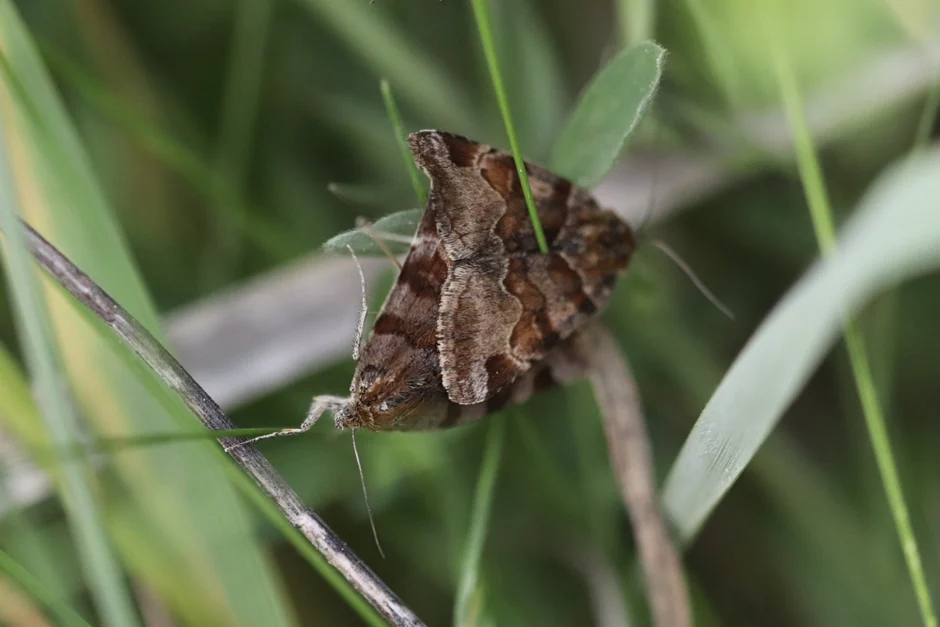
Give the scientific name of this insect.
Euclidia glyphica
